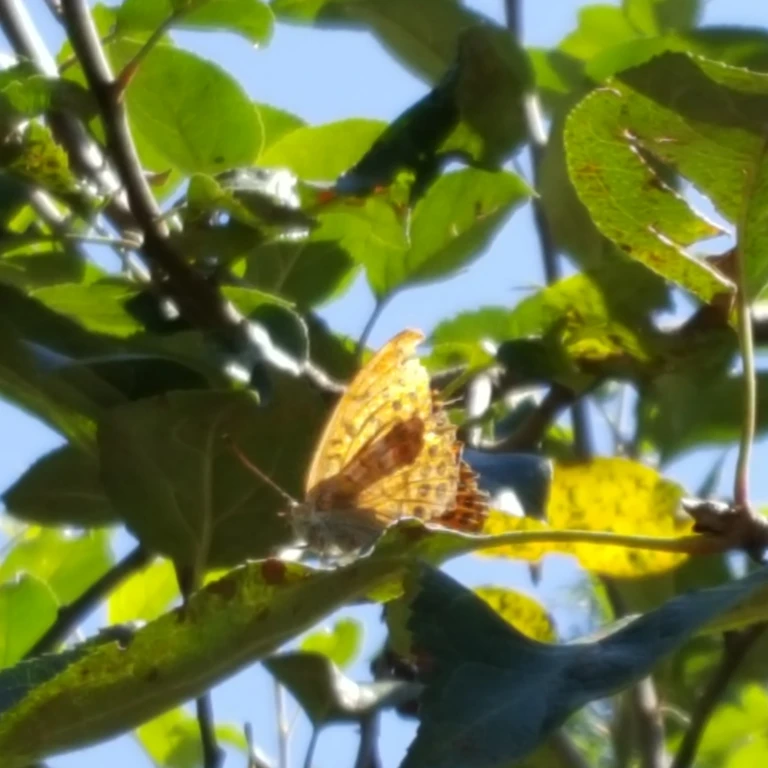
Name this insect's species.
Argynnis paphia
